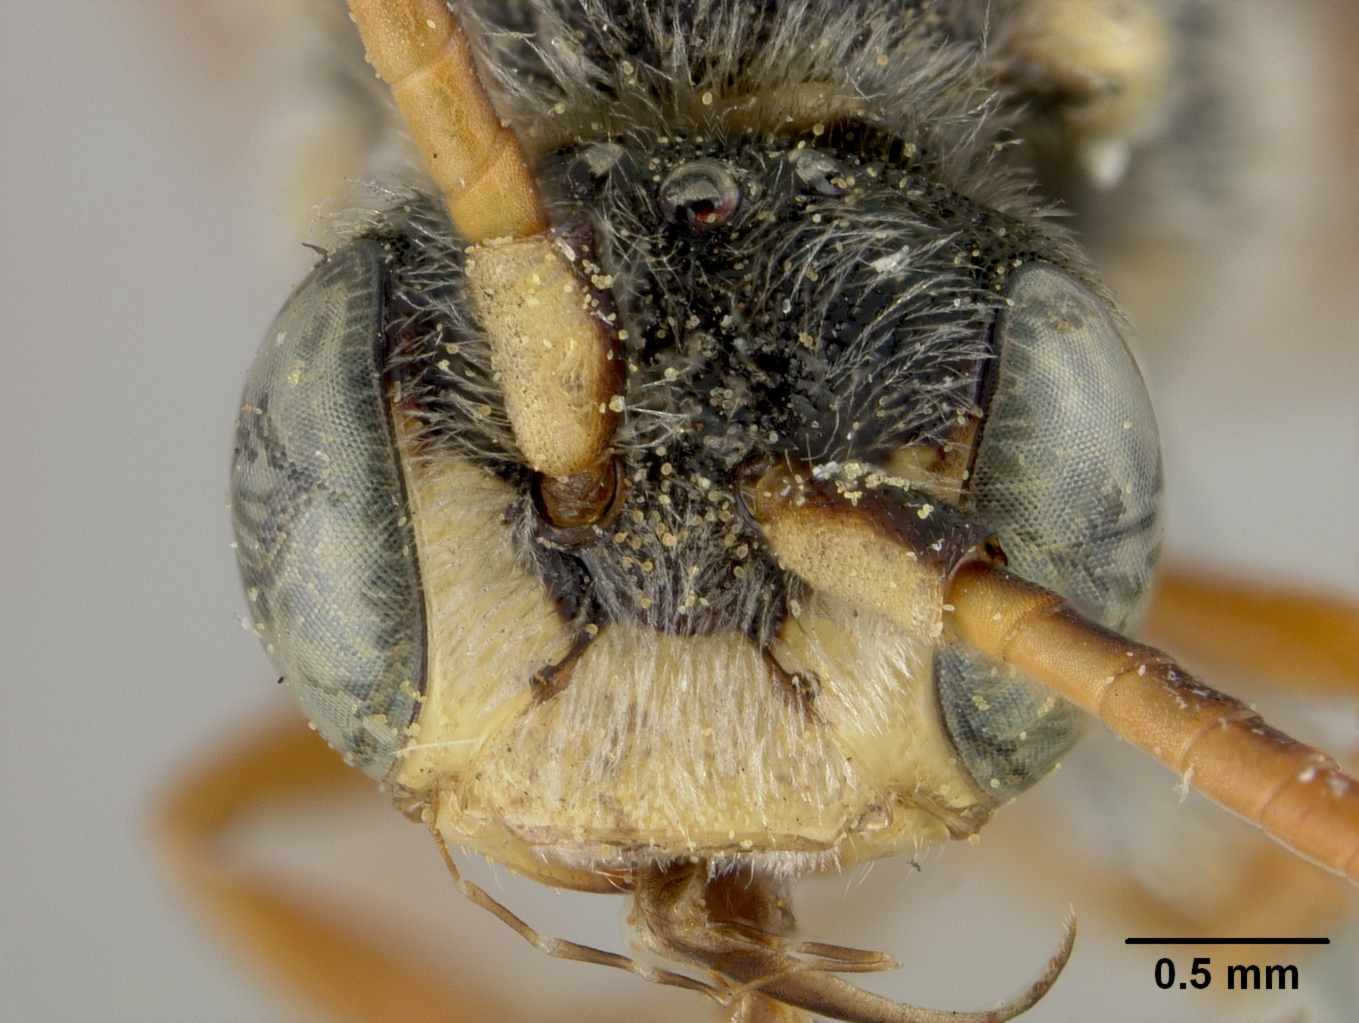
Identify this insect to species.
Nomada semiscita
